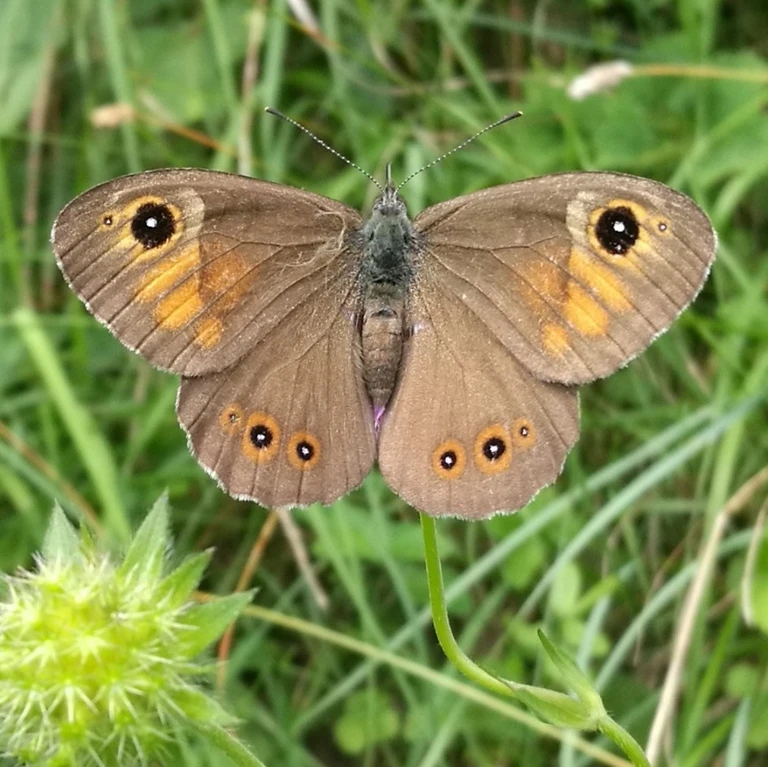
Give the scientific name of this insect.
Lasiommata maera (also Pararge maera)
